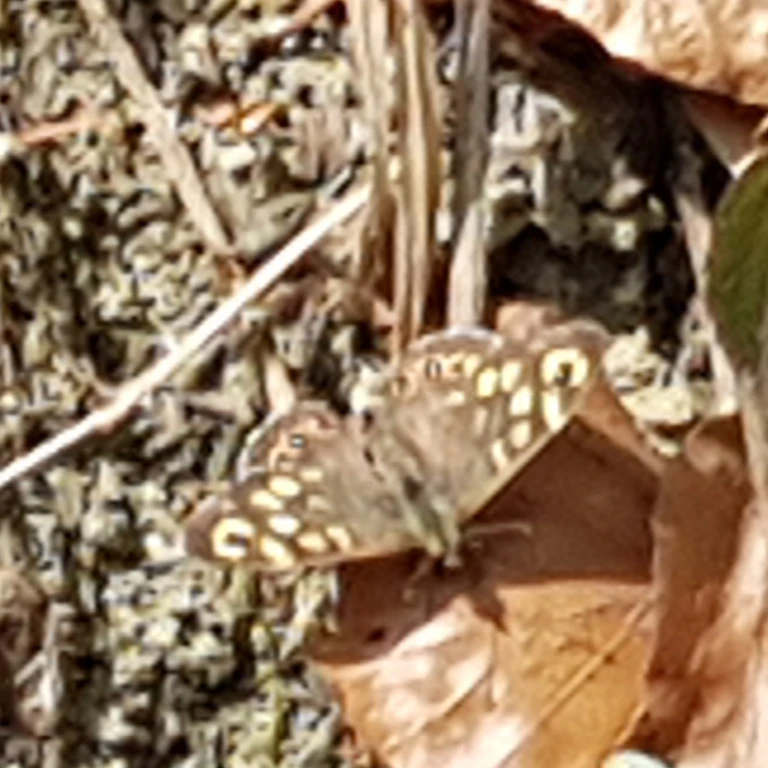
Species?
Pararge aegeria
